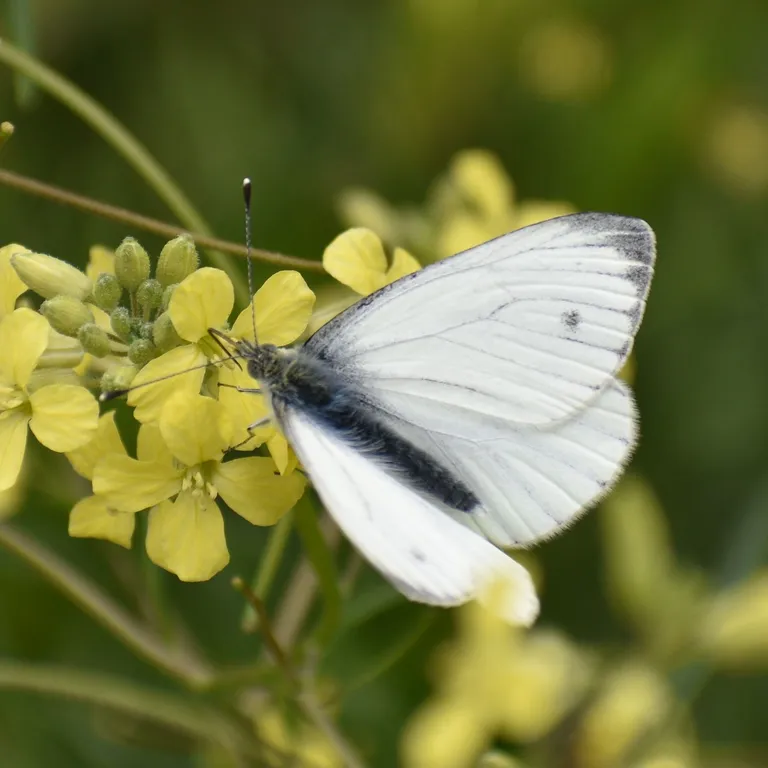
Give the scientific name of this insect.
Pieris napi
